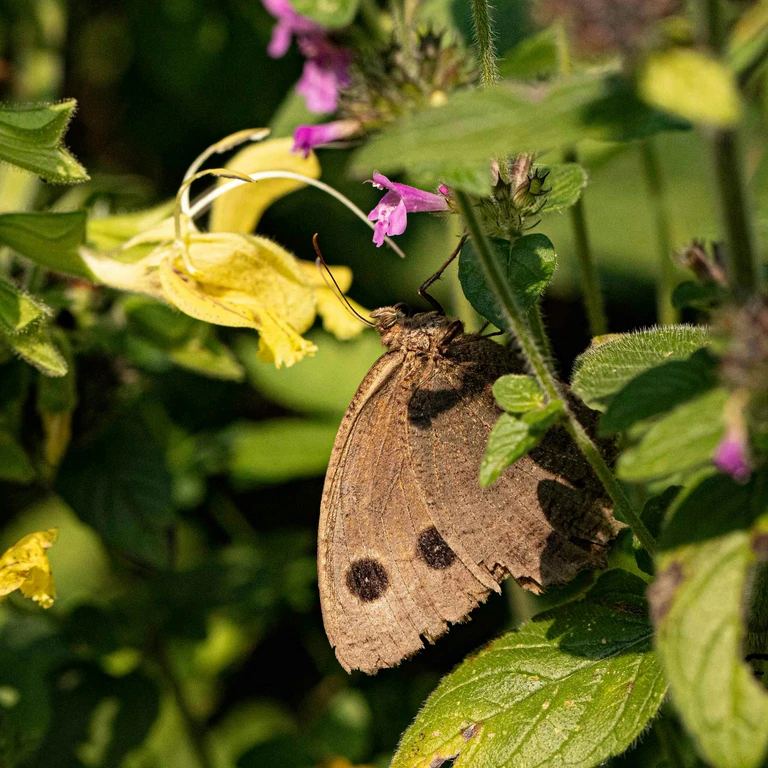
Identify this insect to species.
Minois dryas
